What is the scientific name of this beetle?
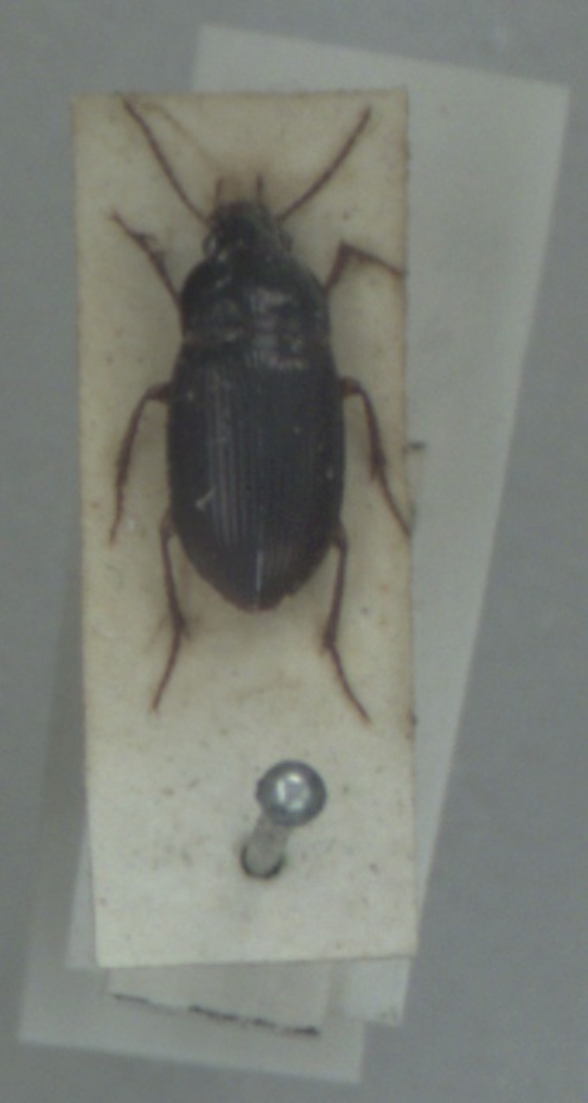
Amara bifrons
